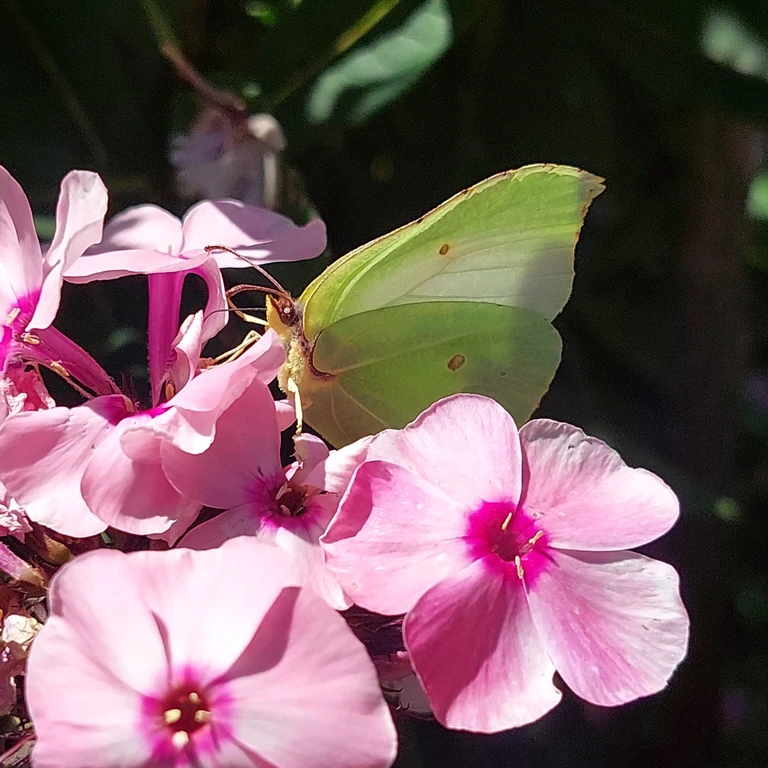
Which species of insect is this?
Gonepteryx rhamni
